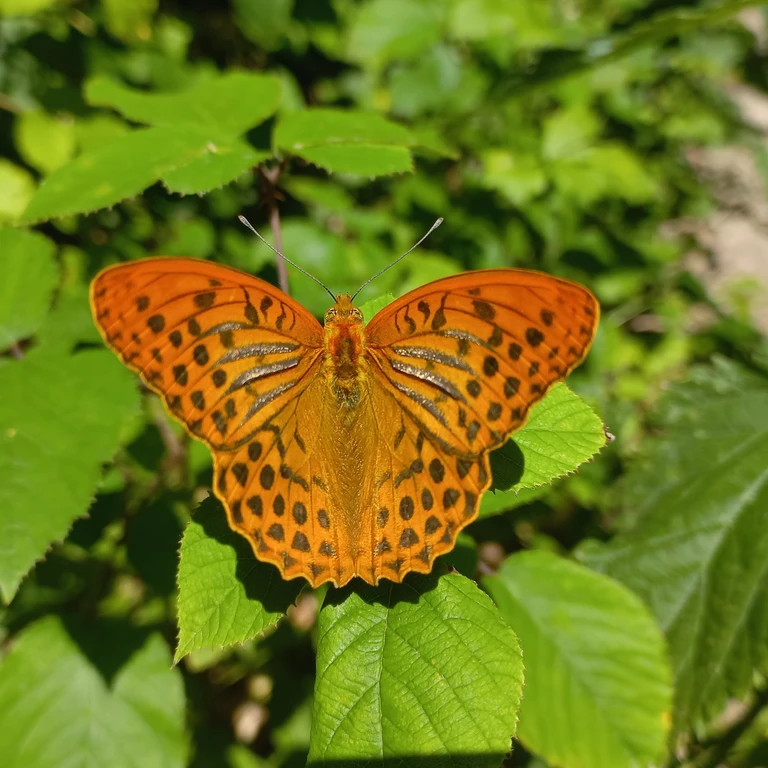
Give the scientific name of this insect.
Argynnis paphia
